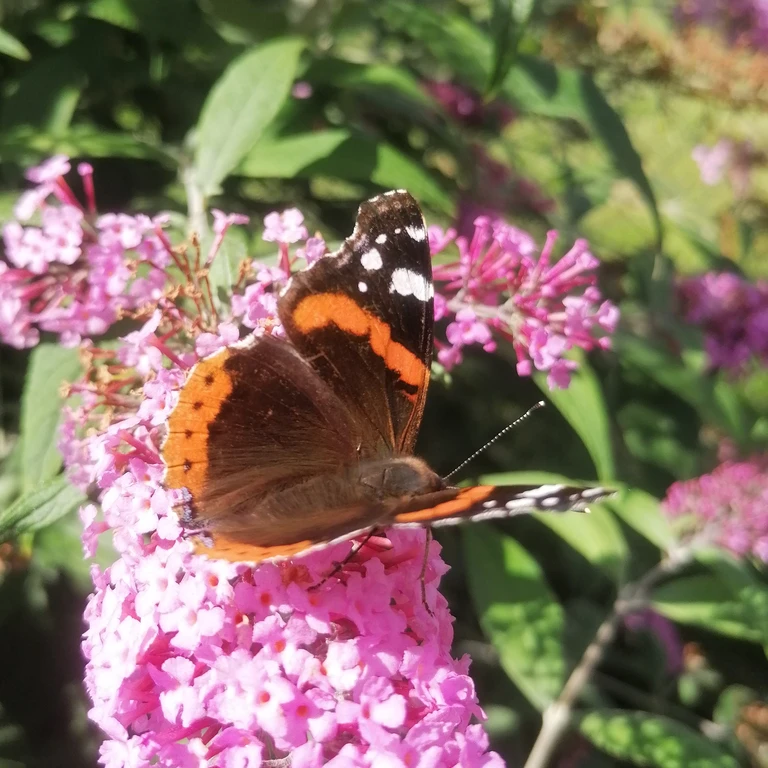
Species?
Vanessa atalanta
